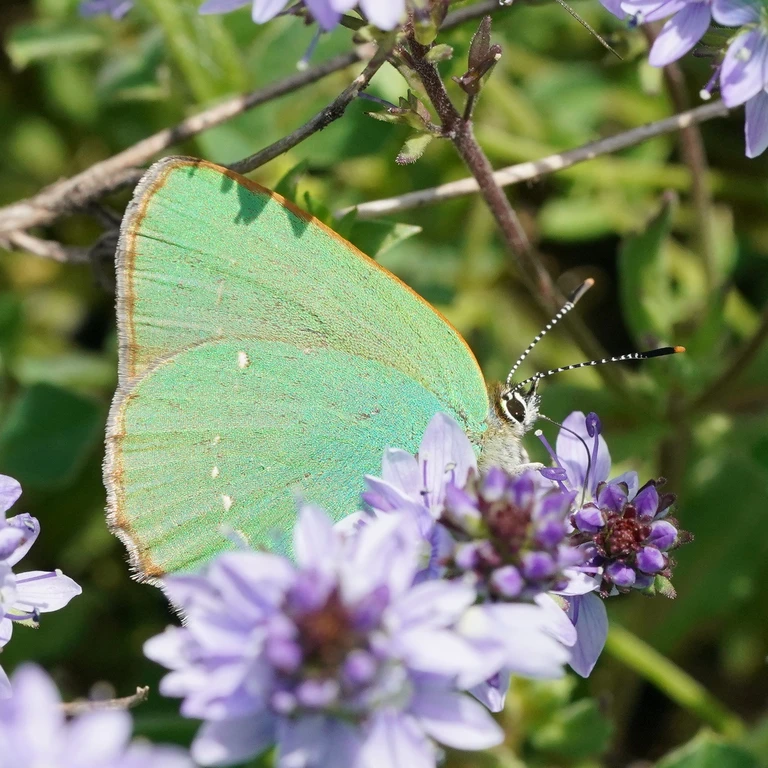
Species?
Callophrys rubi
